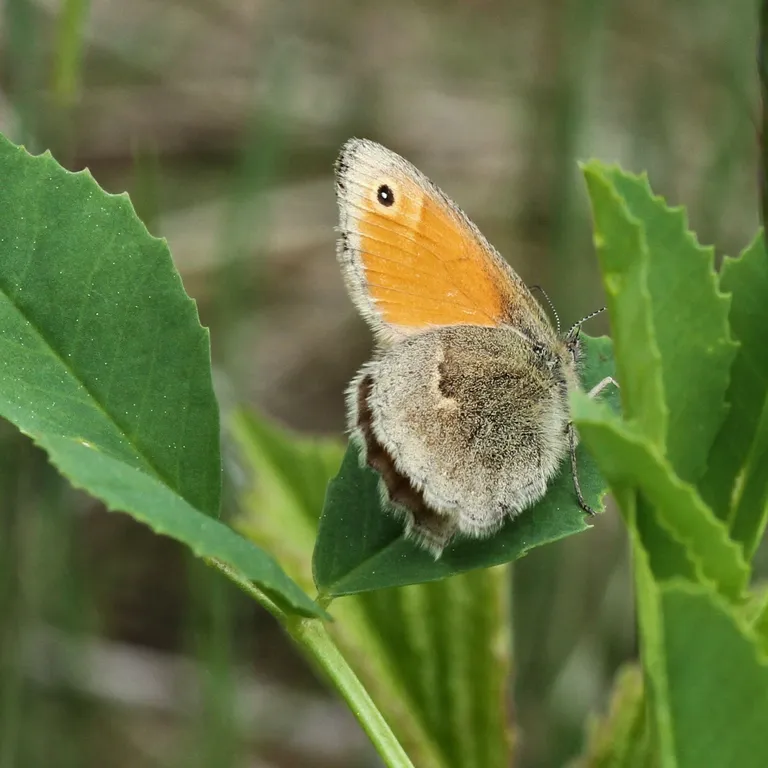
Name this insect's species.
Coenonympha pamphilus
